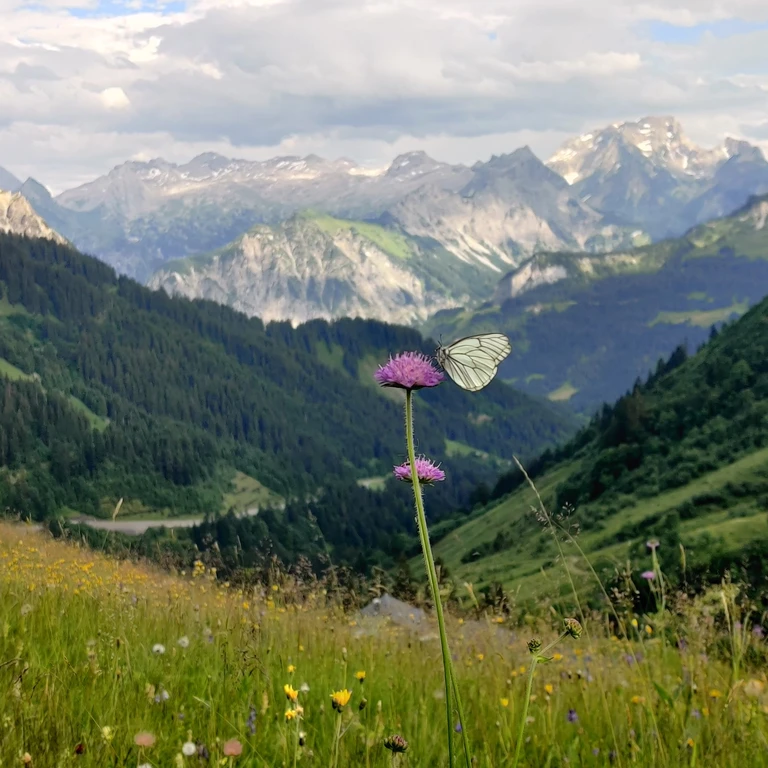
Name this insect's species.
Aporia crataegi
